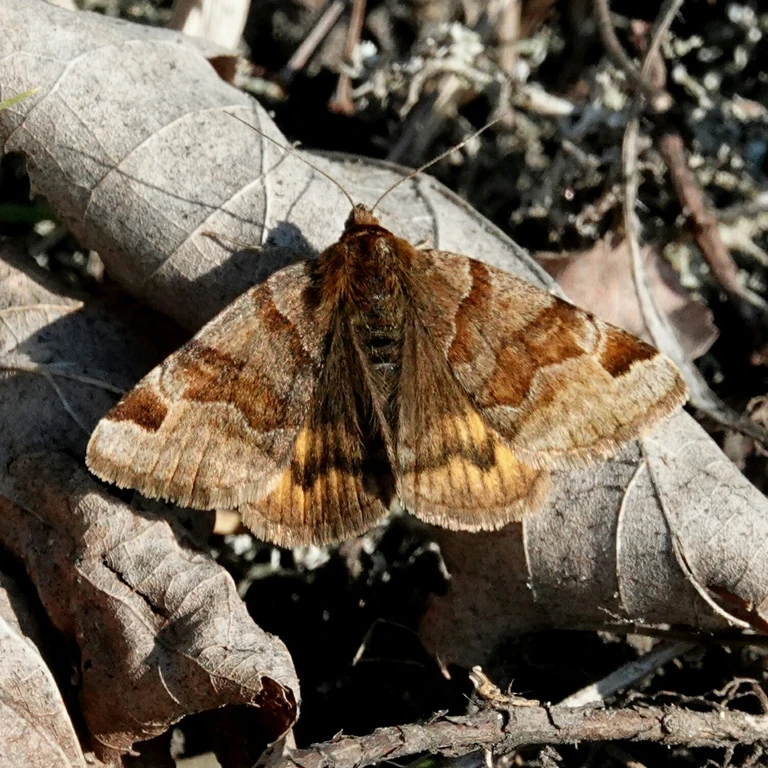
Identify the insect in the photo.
Euclidia glyphica
